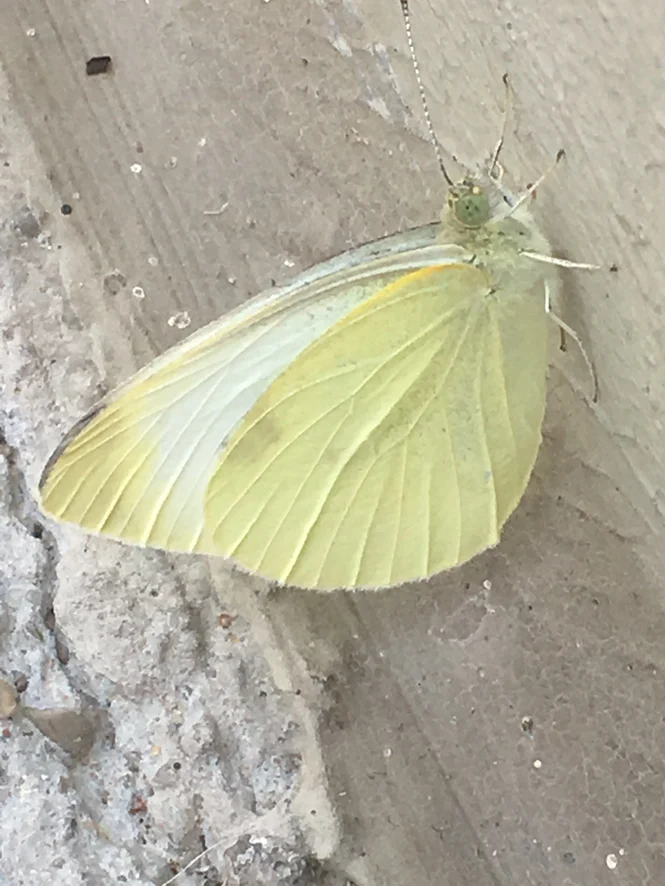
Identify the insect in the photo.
Pieris rapae
